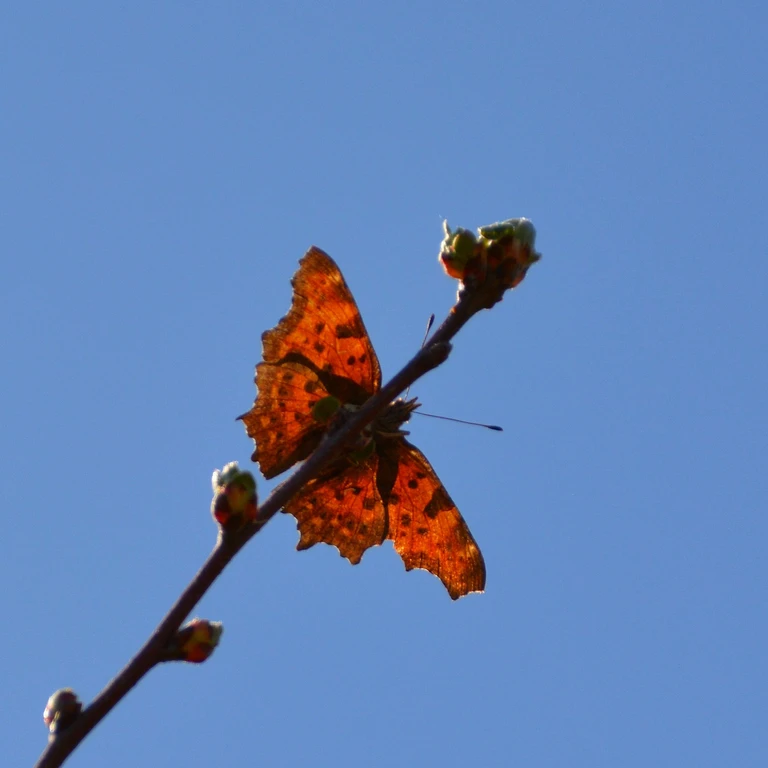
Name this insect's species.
Polygonia c-album
